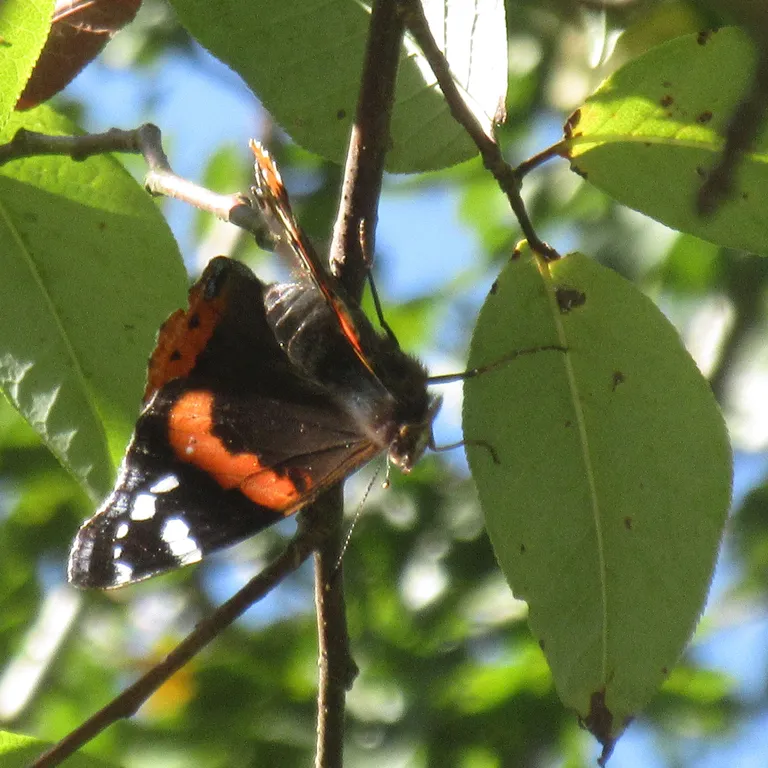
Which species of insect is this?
Vanessa atalanta
